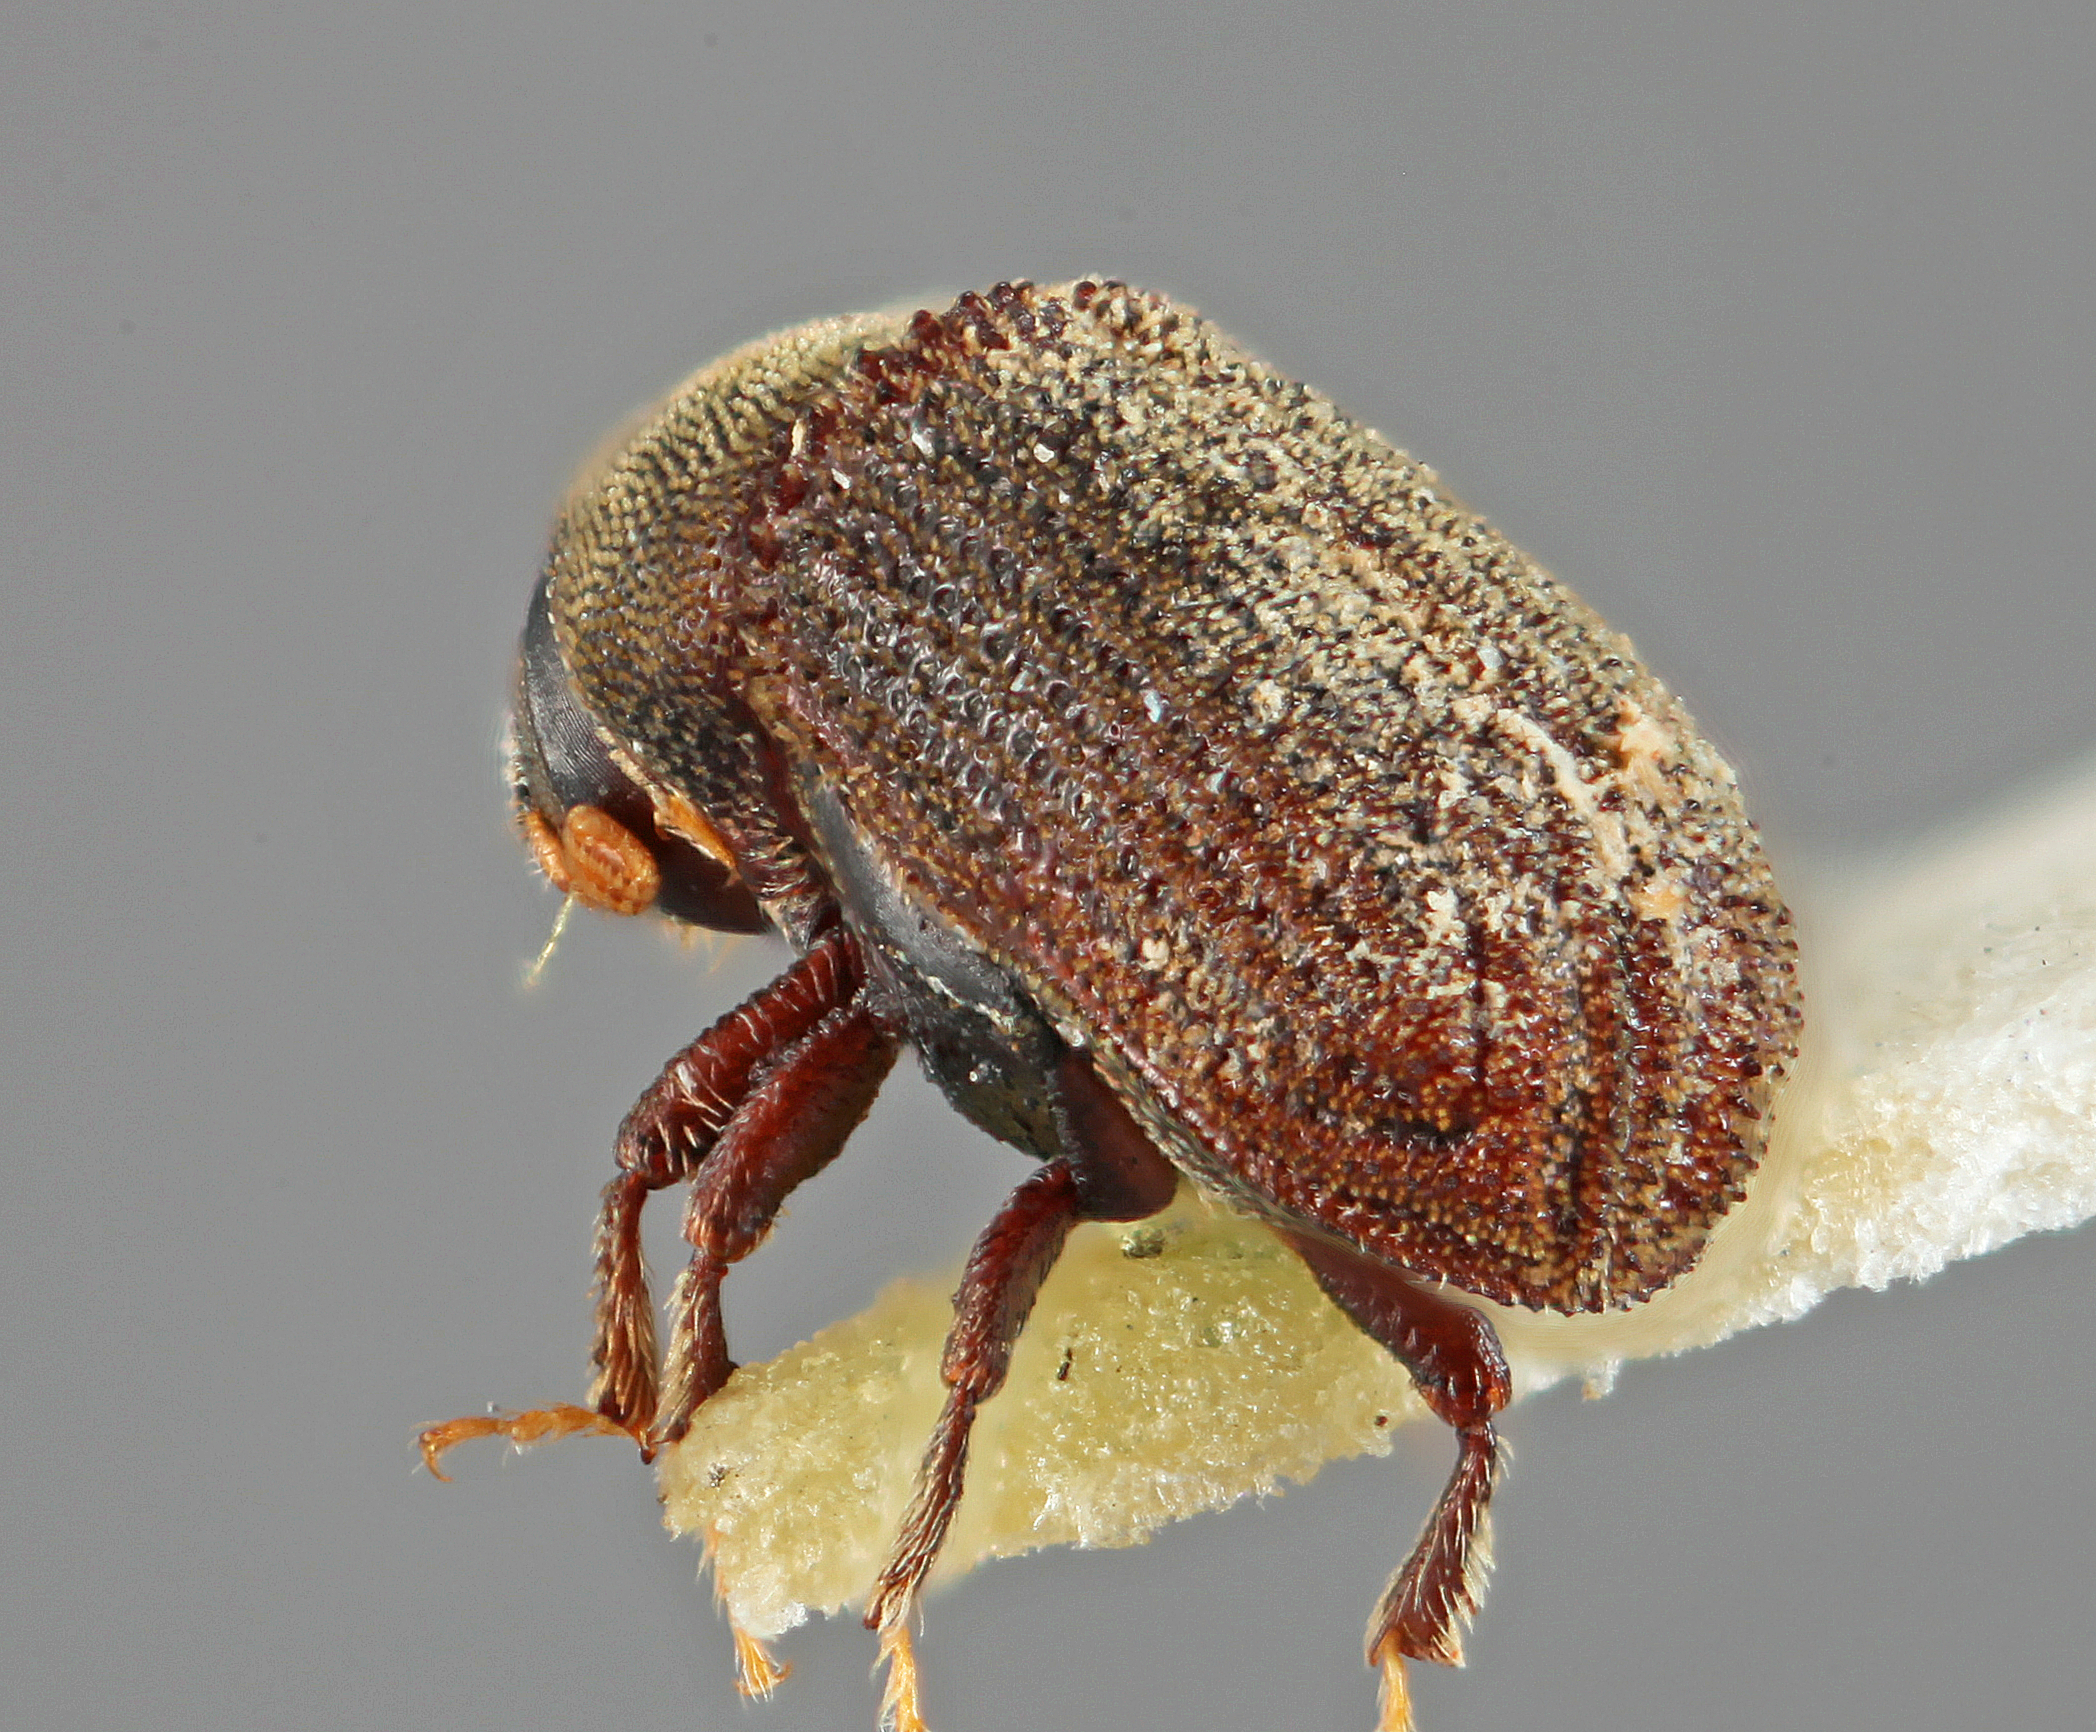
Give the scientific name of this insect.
Carphoborus pseudotsugae
